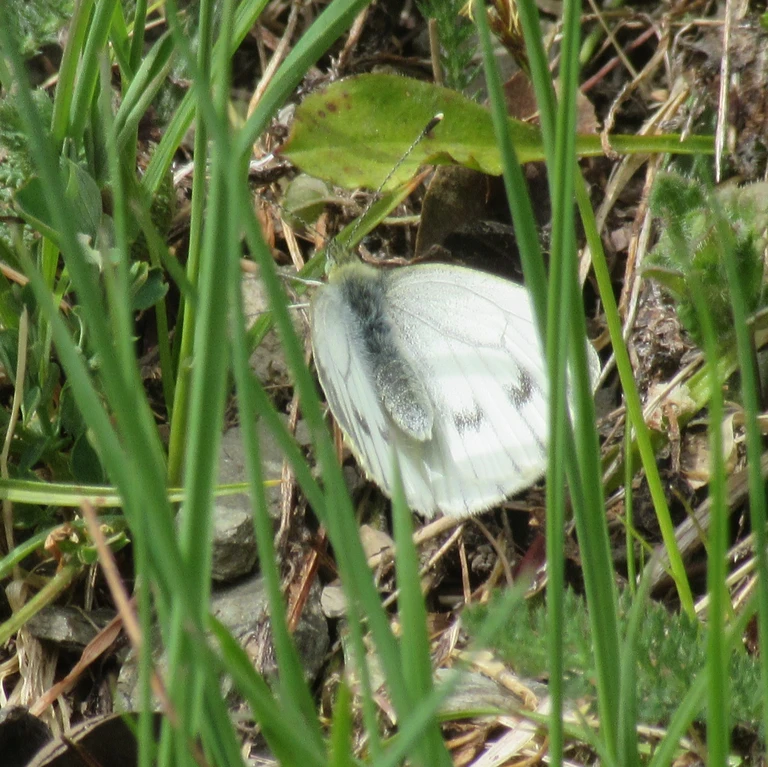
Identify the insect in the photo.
Pieris napi
